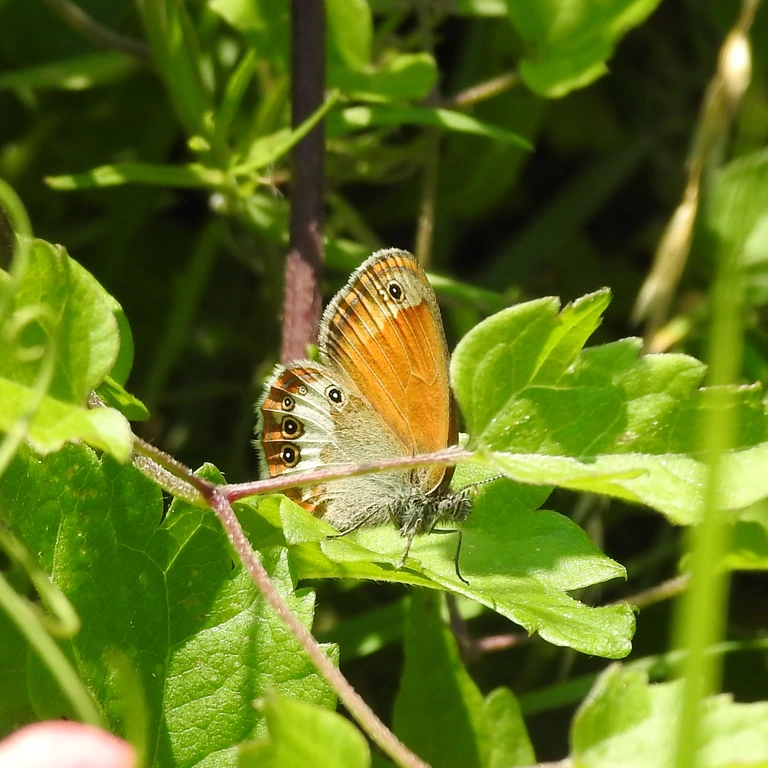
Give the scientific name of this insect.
Coenonympha arcania
